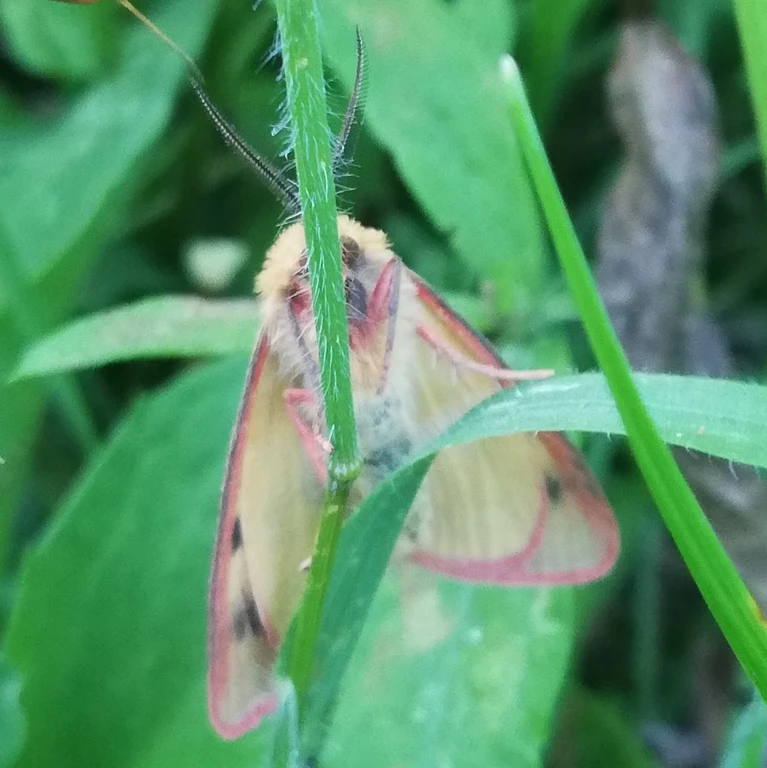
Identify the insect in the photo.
Diacrisia sannio
